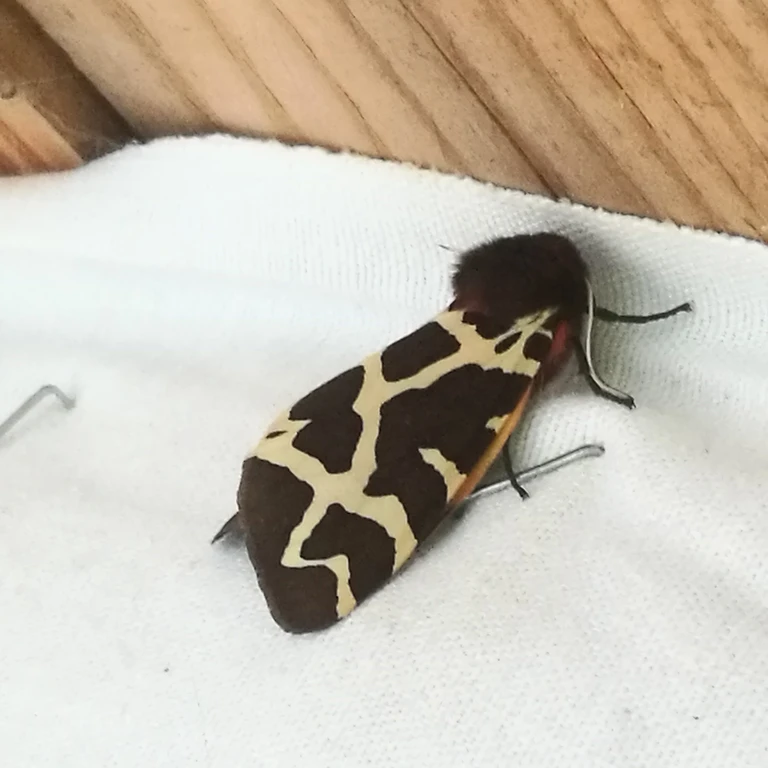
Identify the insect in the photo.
Arctia caja
